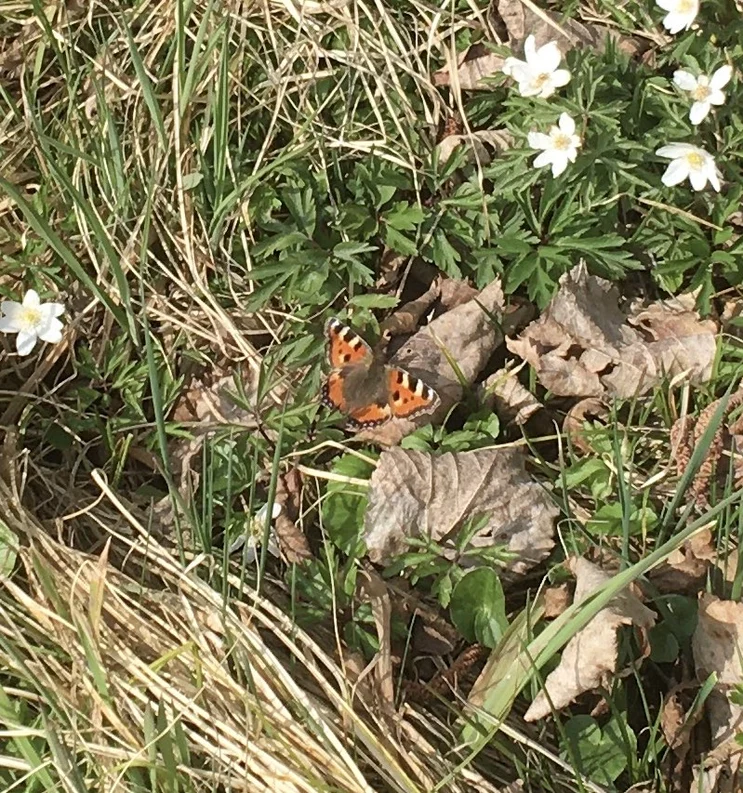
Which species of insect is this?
Aglais urticae
